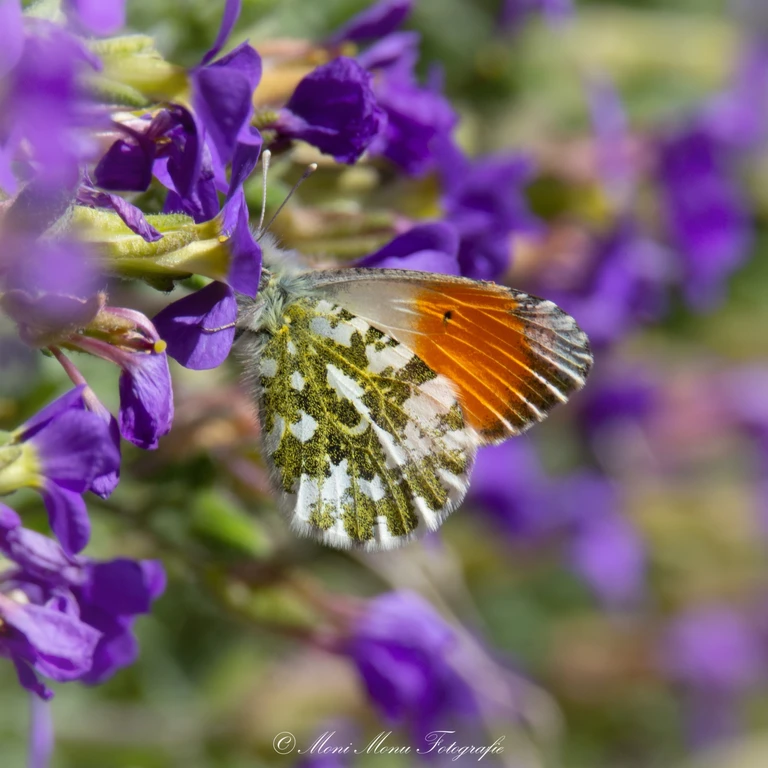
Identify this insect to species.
Anthocharis cardamines
